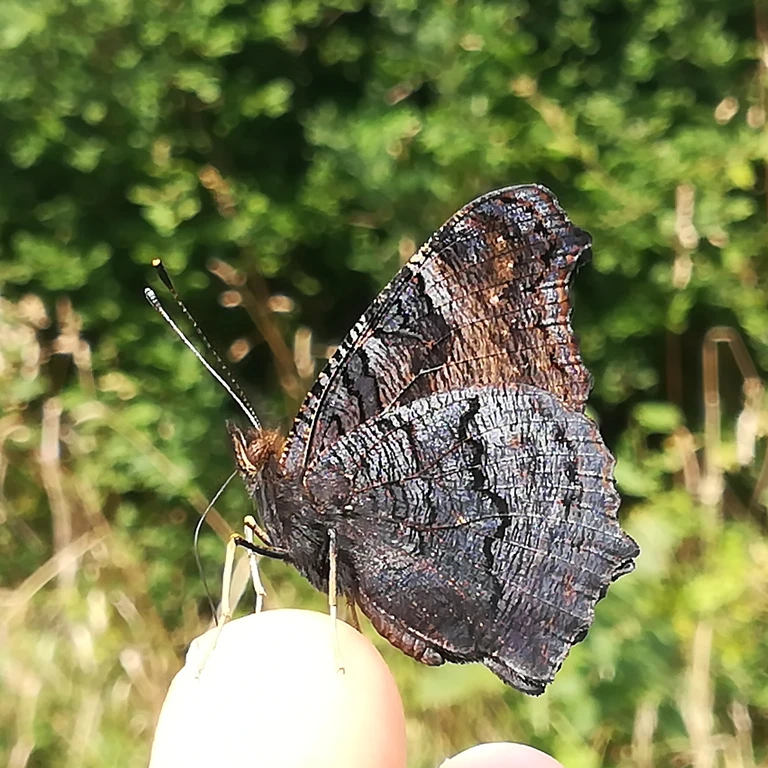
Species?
Aglais io
